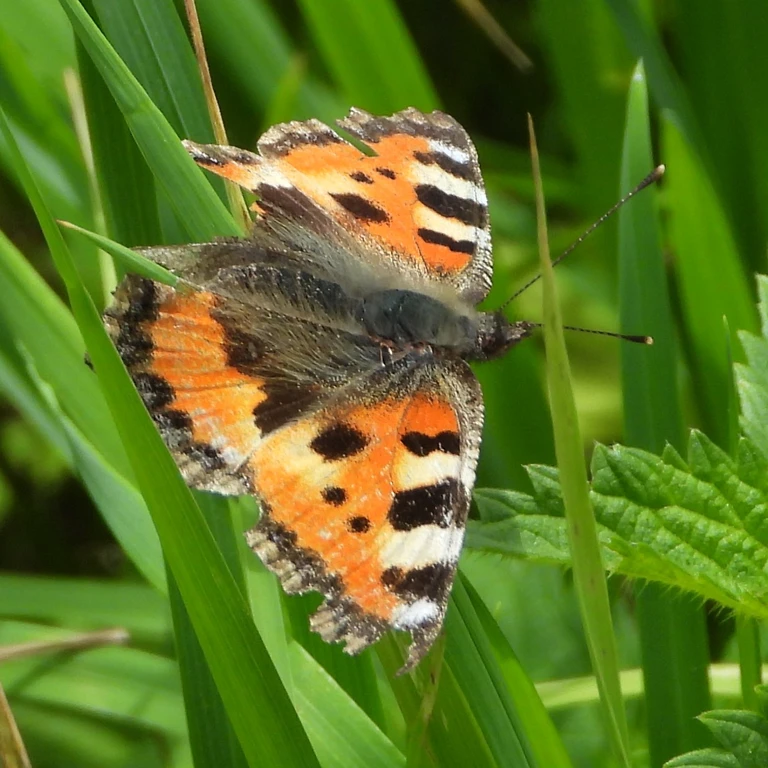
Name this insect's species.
Aglais urticae
